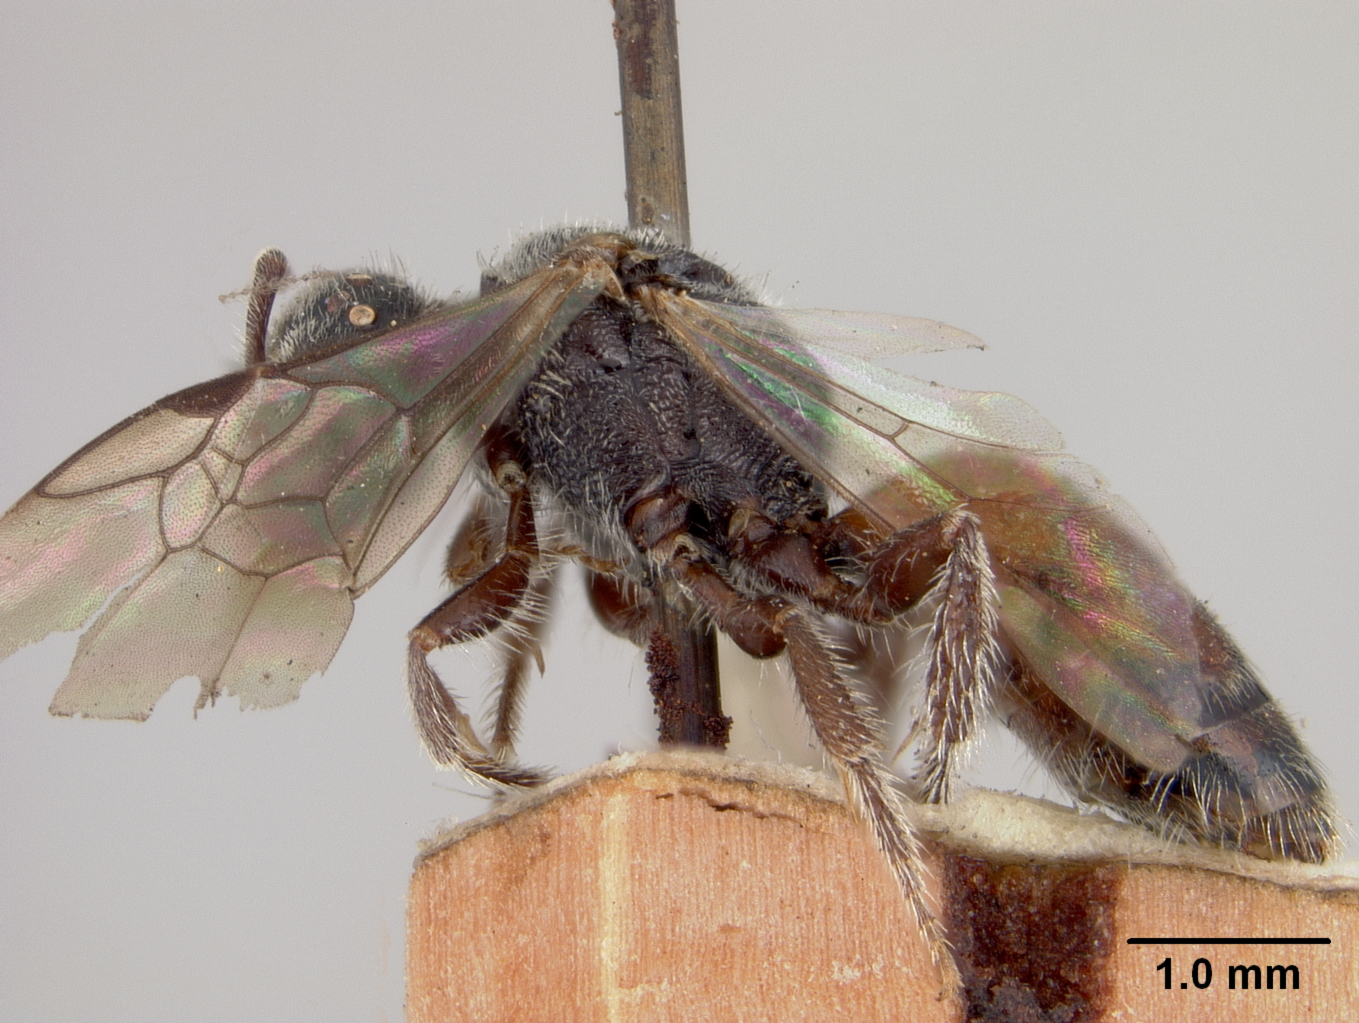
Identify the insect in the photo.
Sphecodes crawfordi
